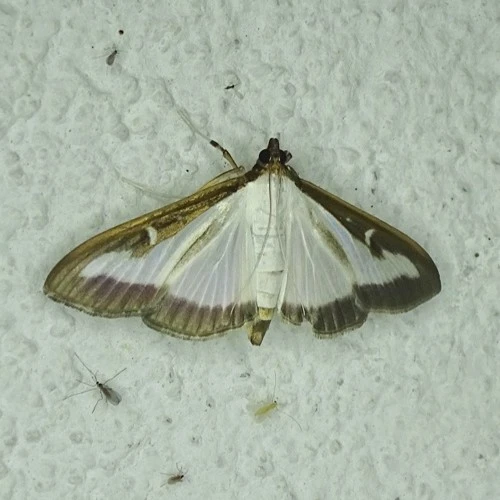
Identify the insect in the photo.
Cydalima perspectalis
